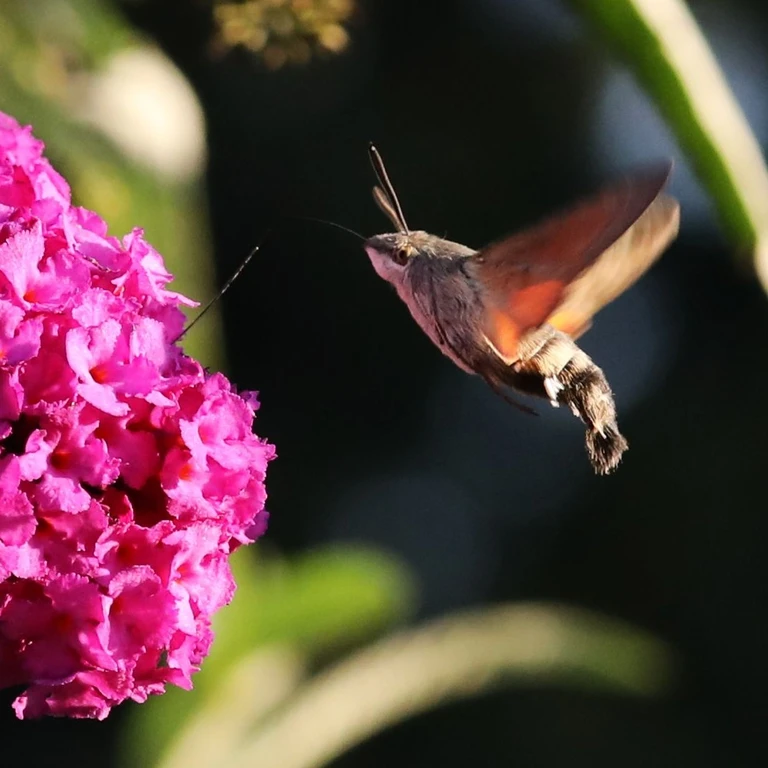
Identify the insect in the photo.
Macroglossum stellatarum
